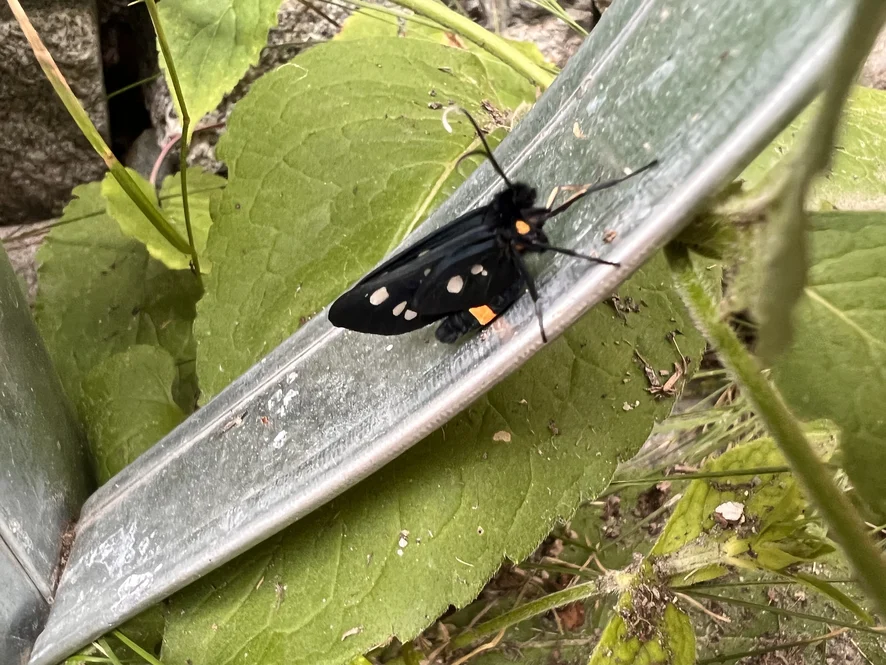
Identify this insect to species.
Amata phegea
